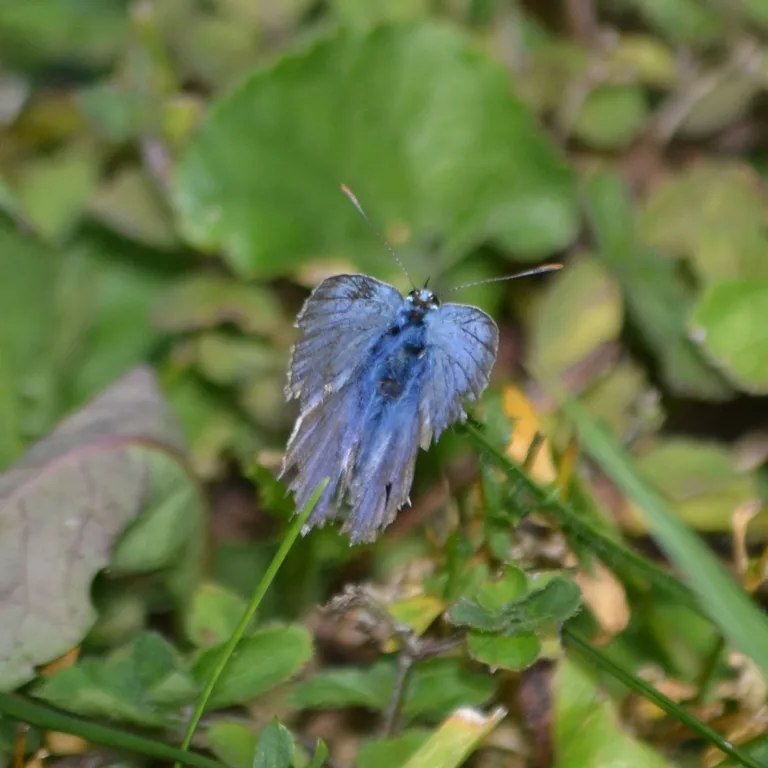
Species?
Polyommatus icarus
